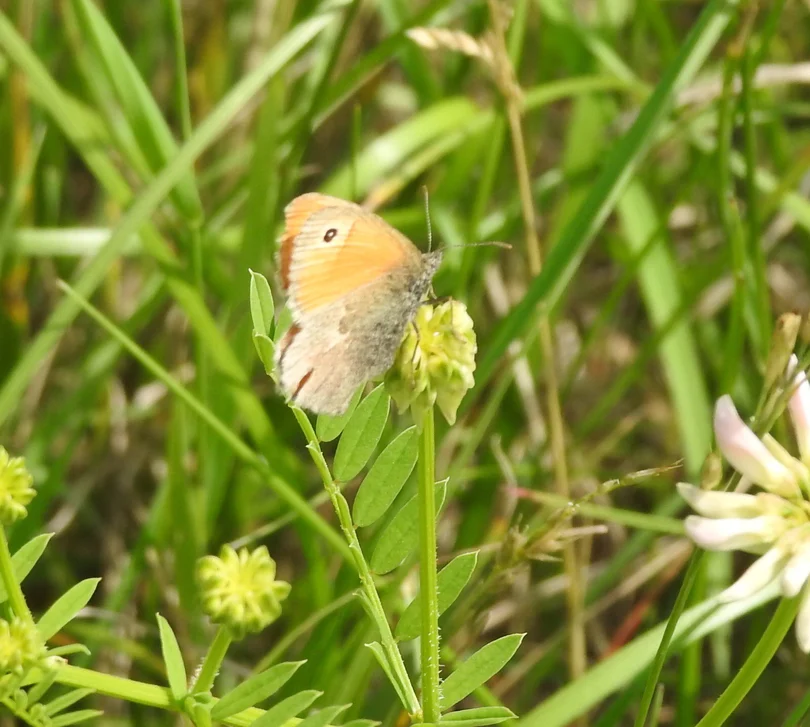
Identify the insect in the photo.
Coenonympha pamphilus
